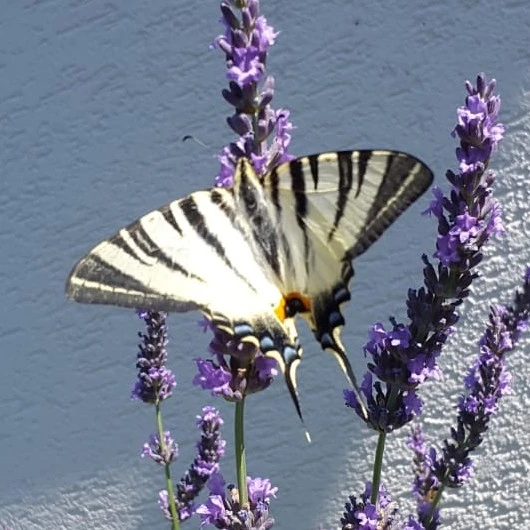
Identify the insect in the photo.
Iphiclides podalirius
